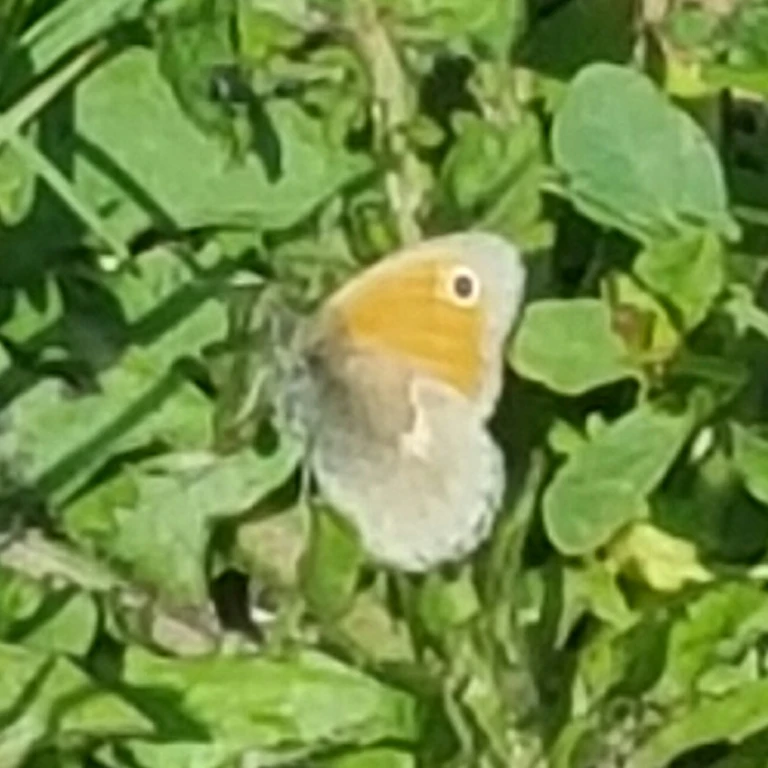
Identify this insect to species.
Coenonympha pamphilus
